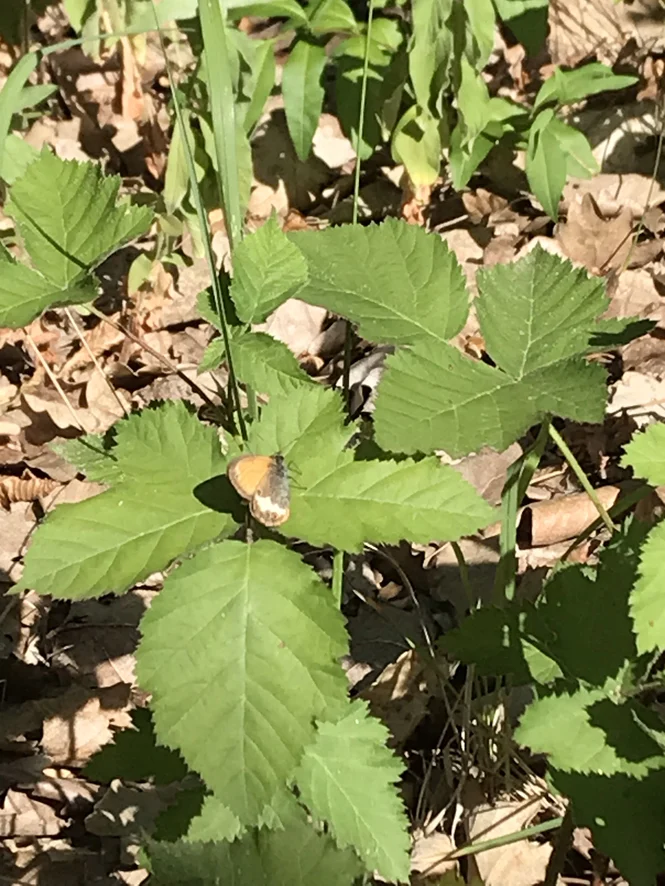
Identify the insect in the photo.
Coenonympha arcania
